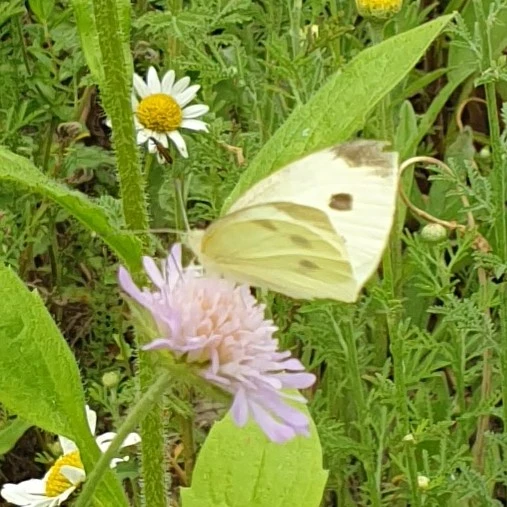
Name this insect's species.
Pieris rapae
